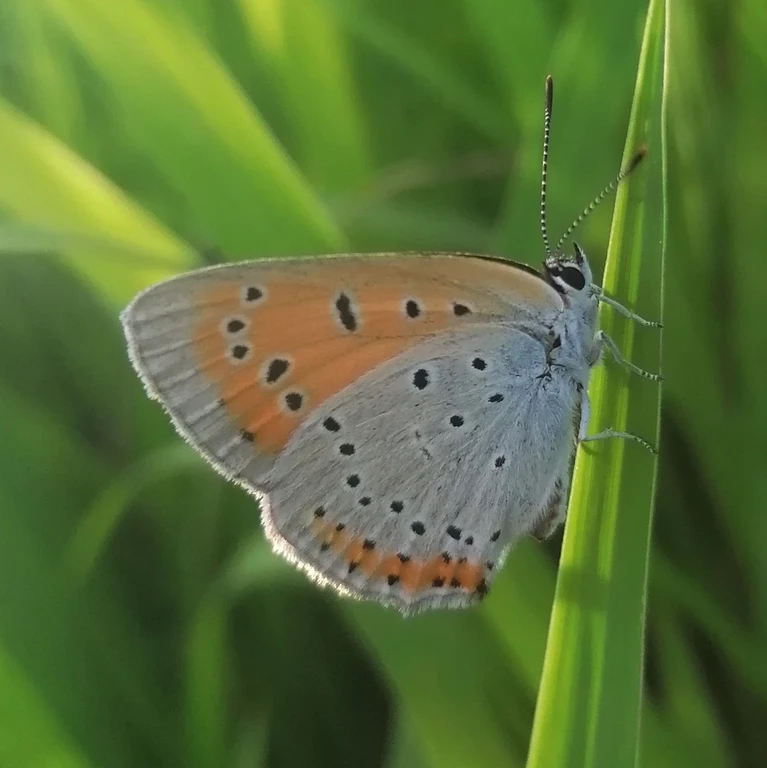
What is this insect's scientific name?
Lycaena dispar
